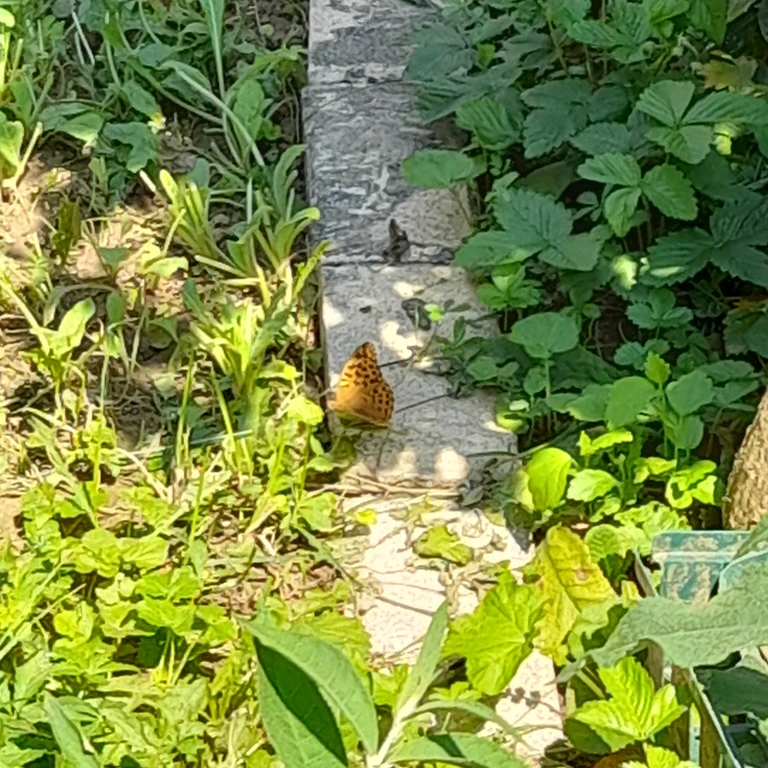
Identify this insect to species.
Argynnis paphia
